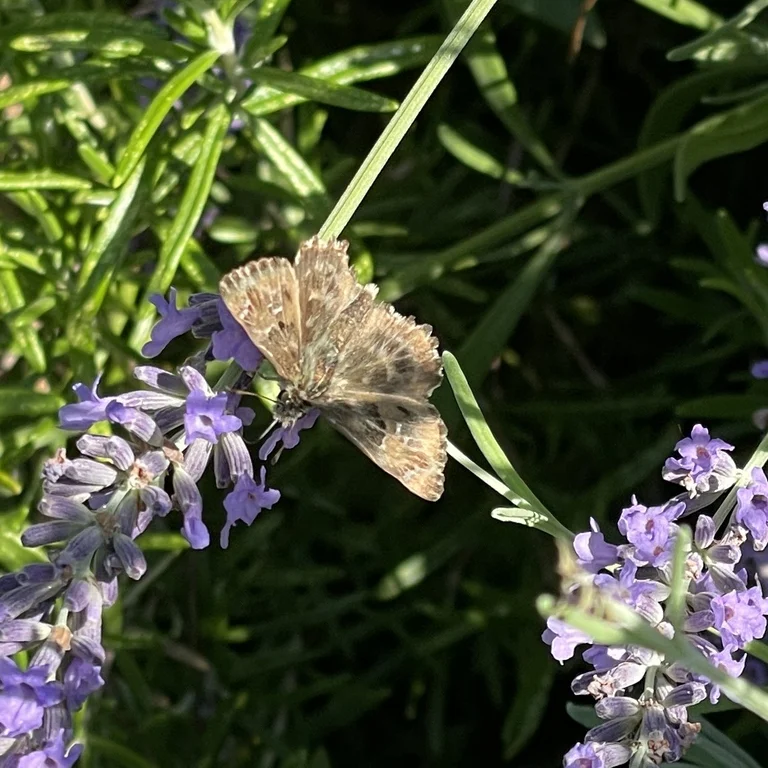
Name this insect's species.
Carcharodus alceae
